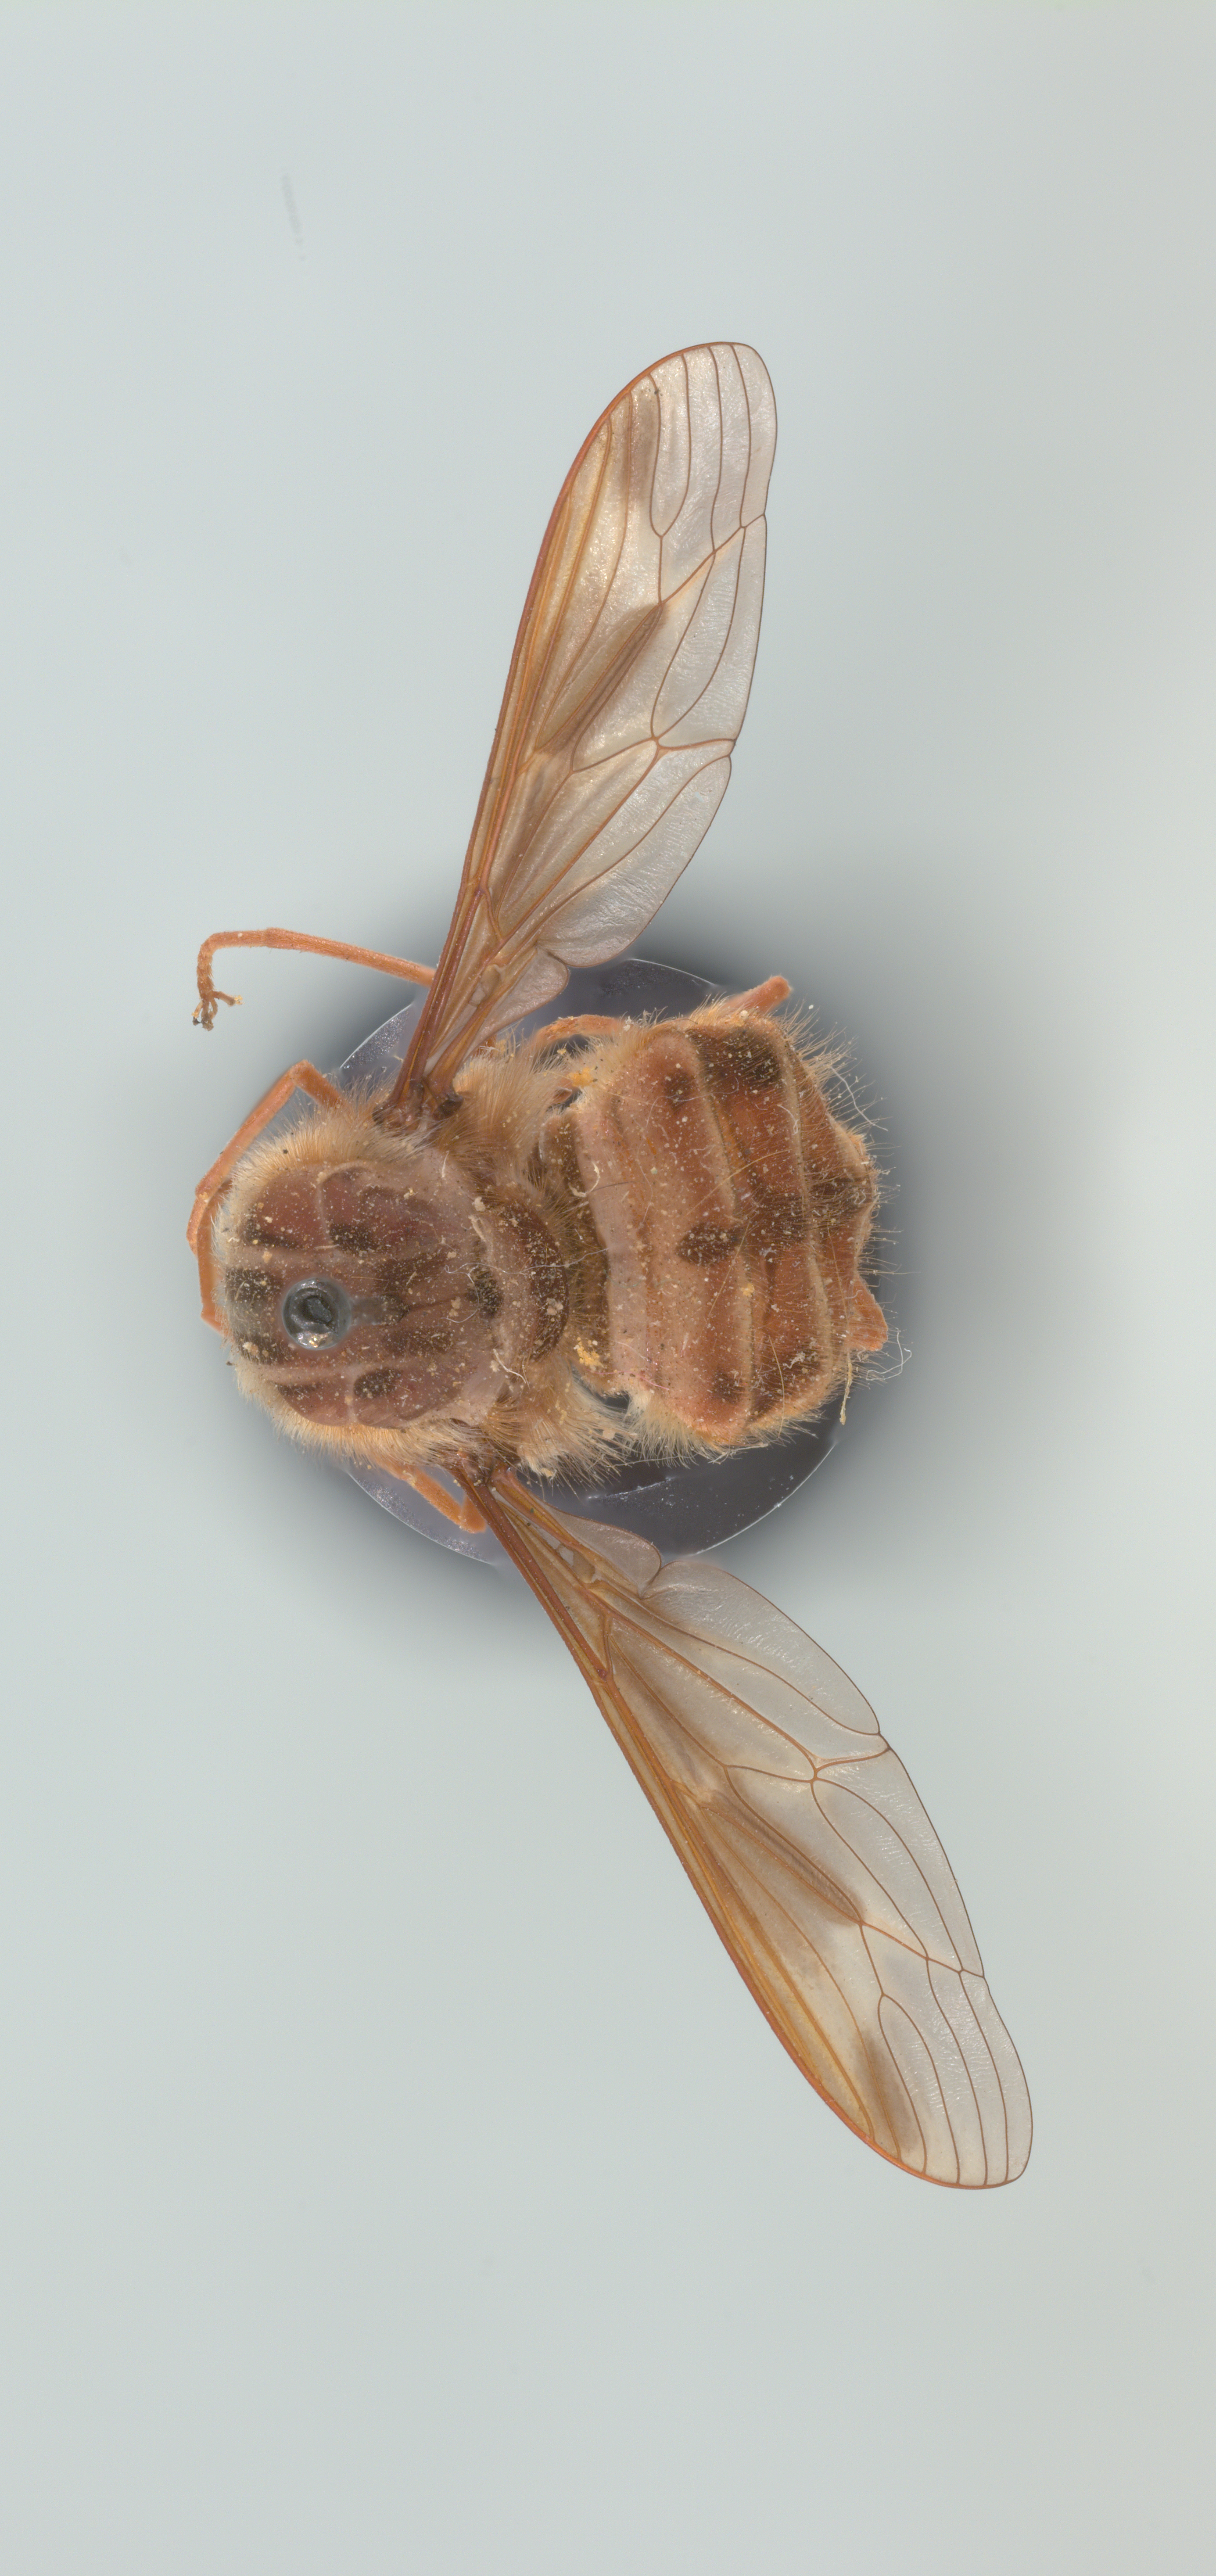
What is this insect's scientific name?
Hirmoneura nubipennis (also Trichophthalma nubipennis)
